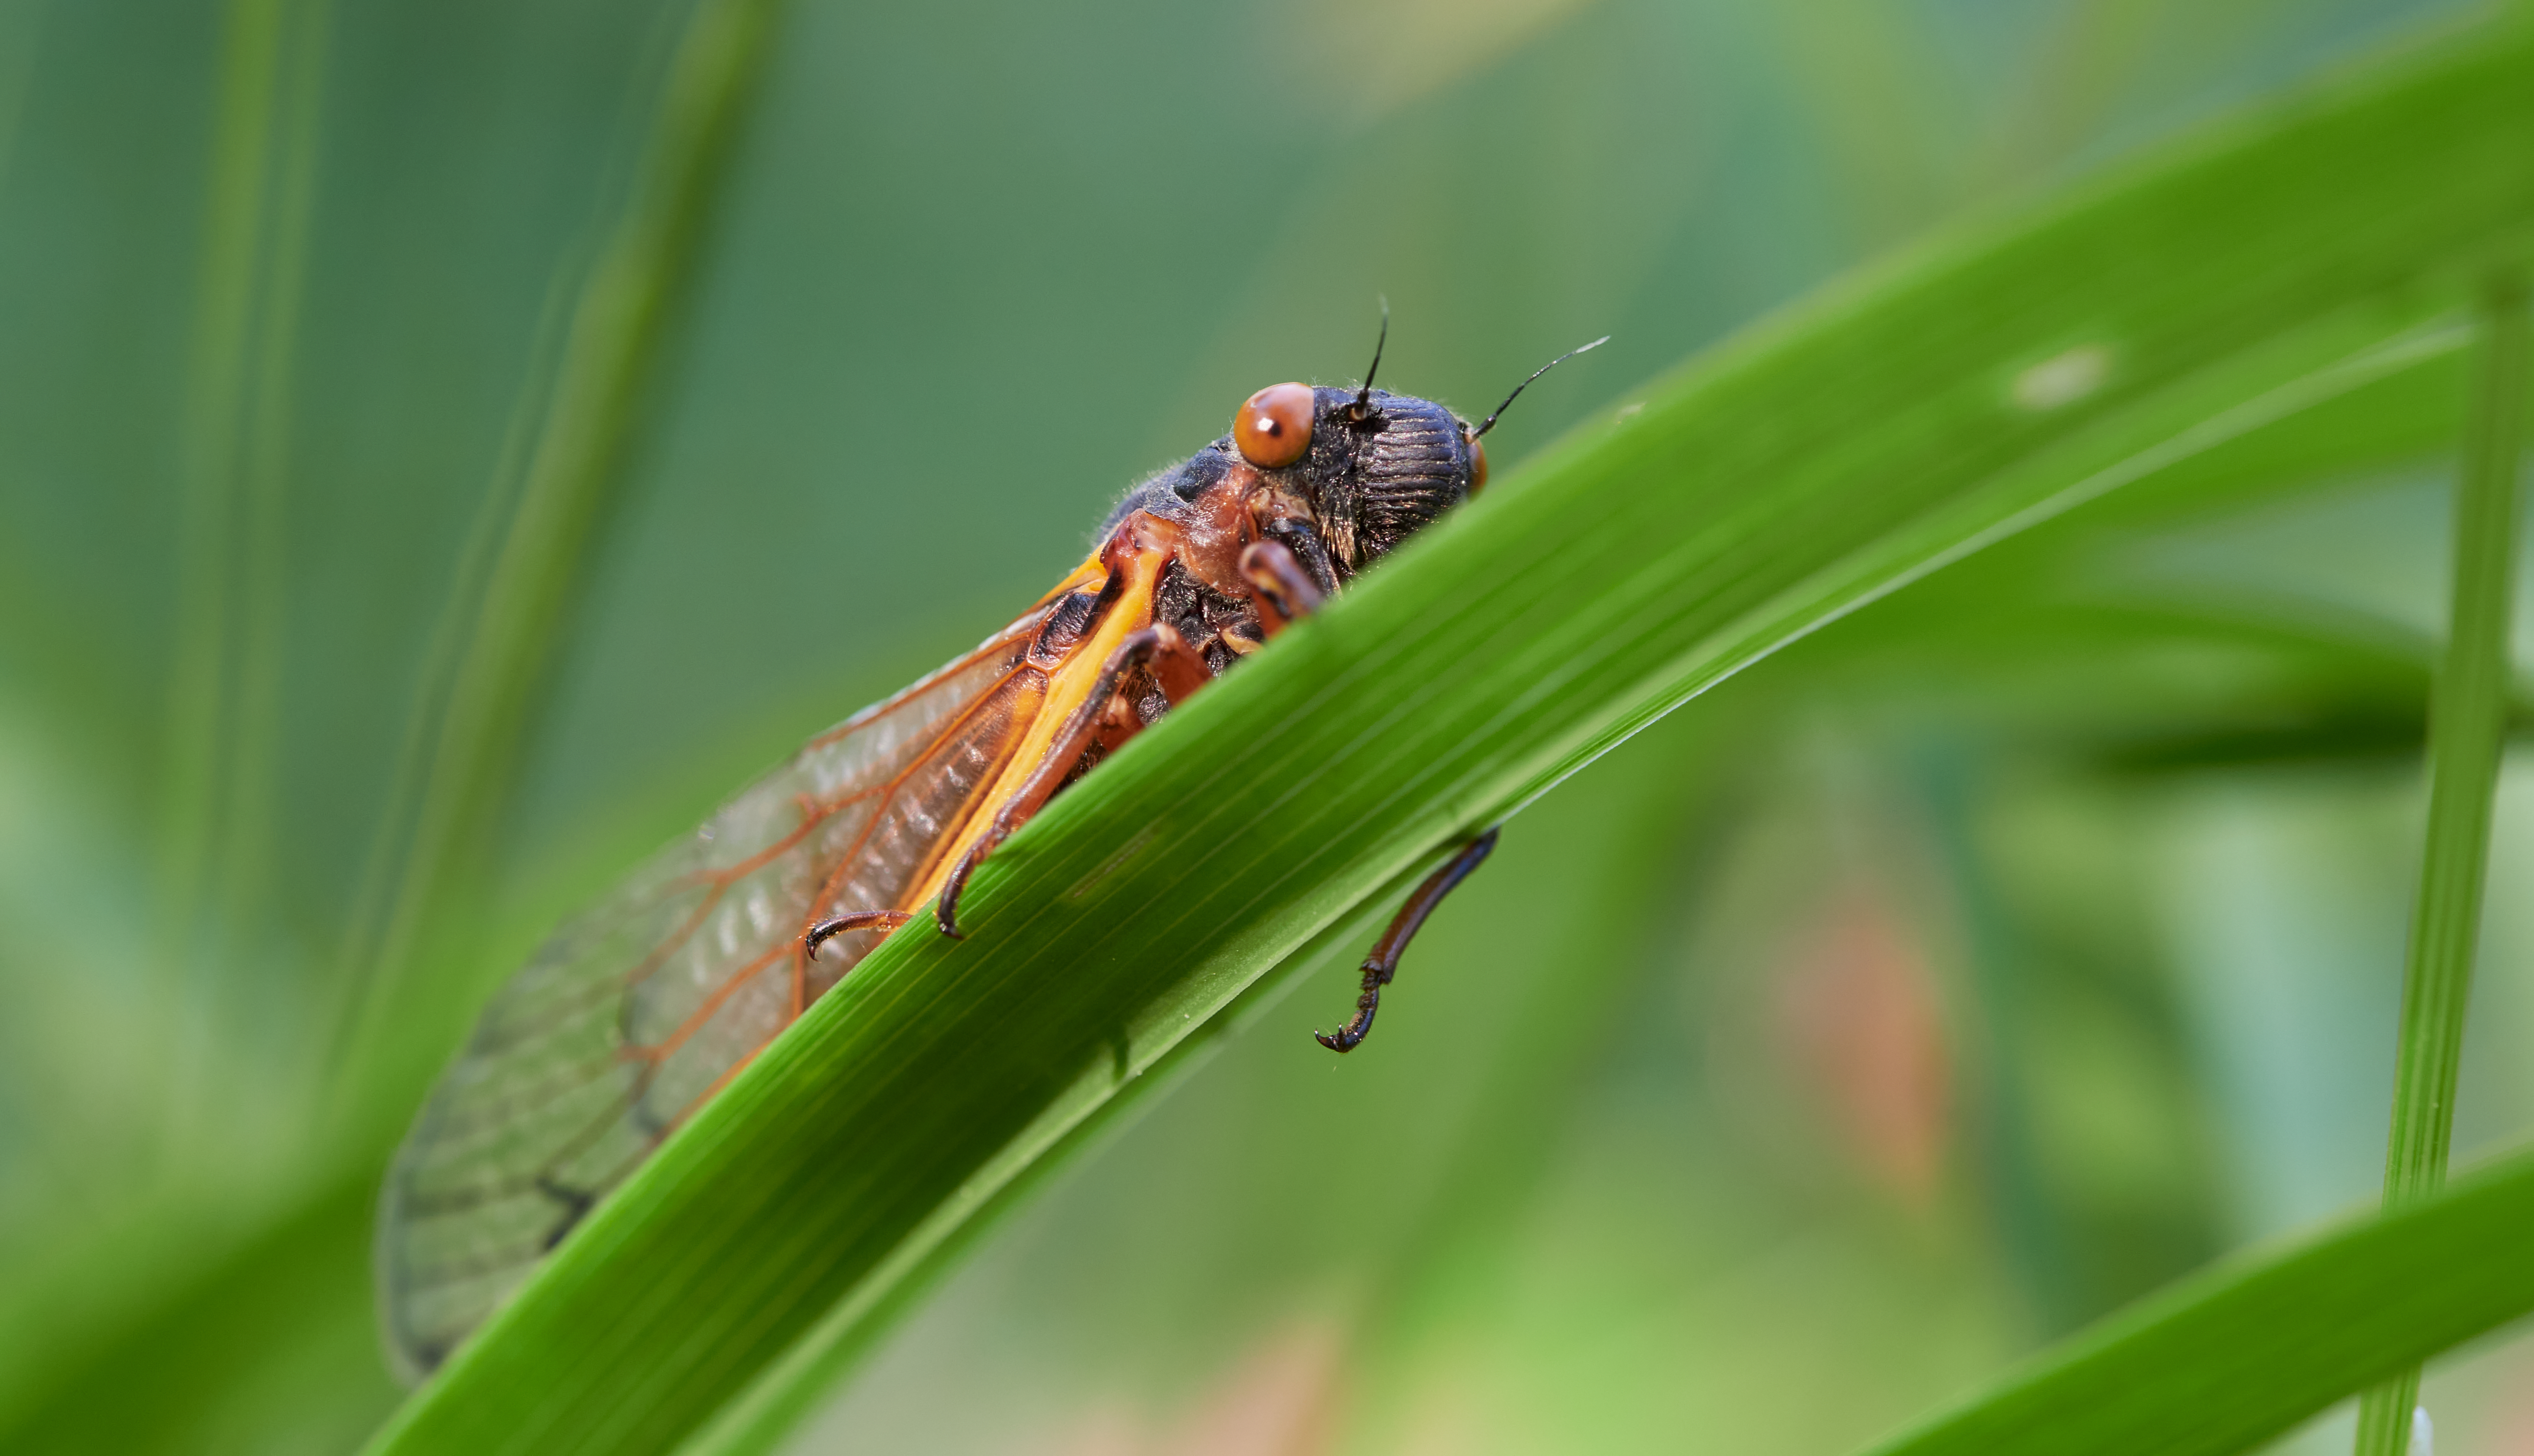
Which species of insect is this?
Magicicada septendecim
